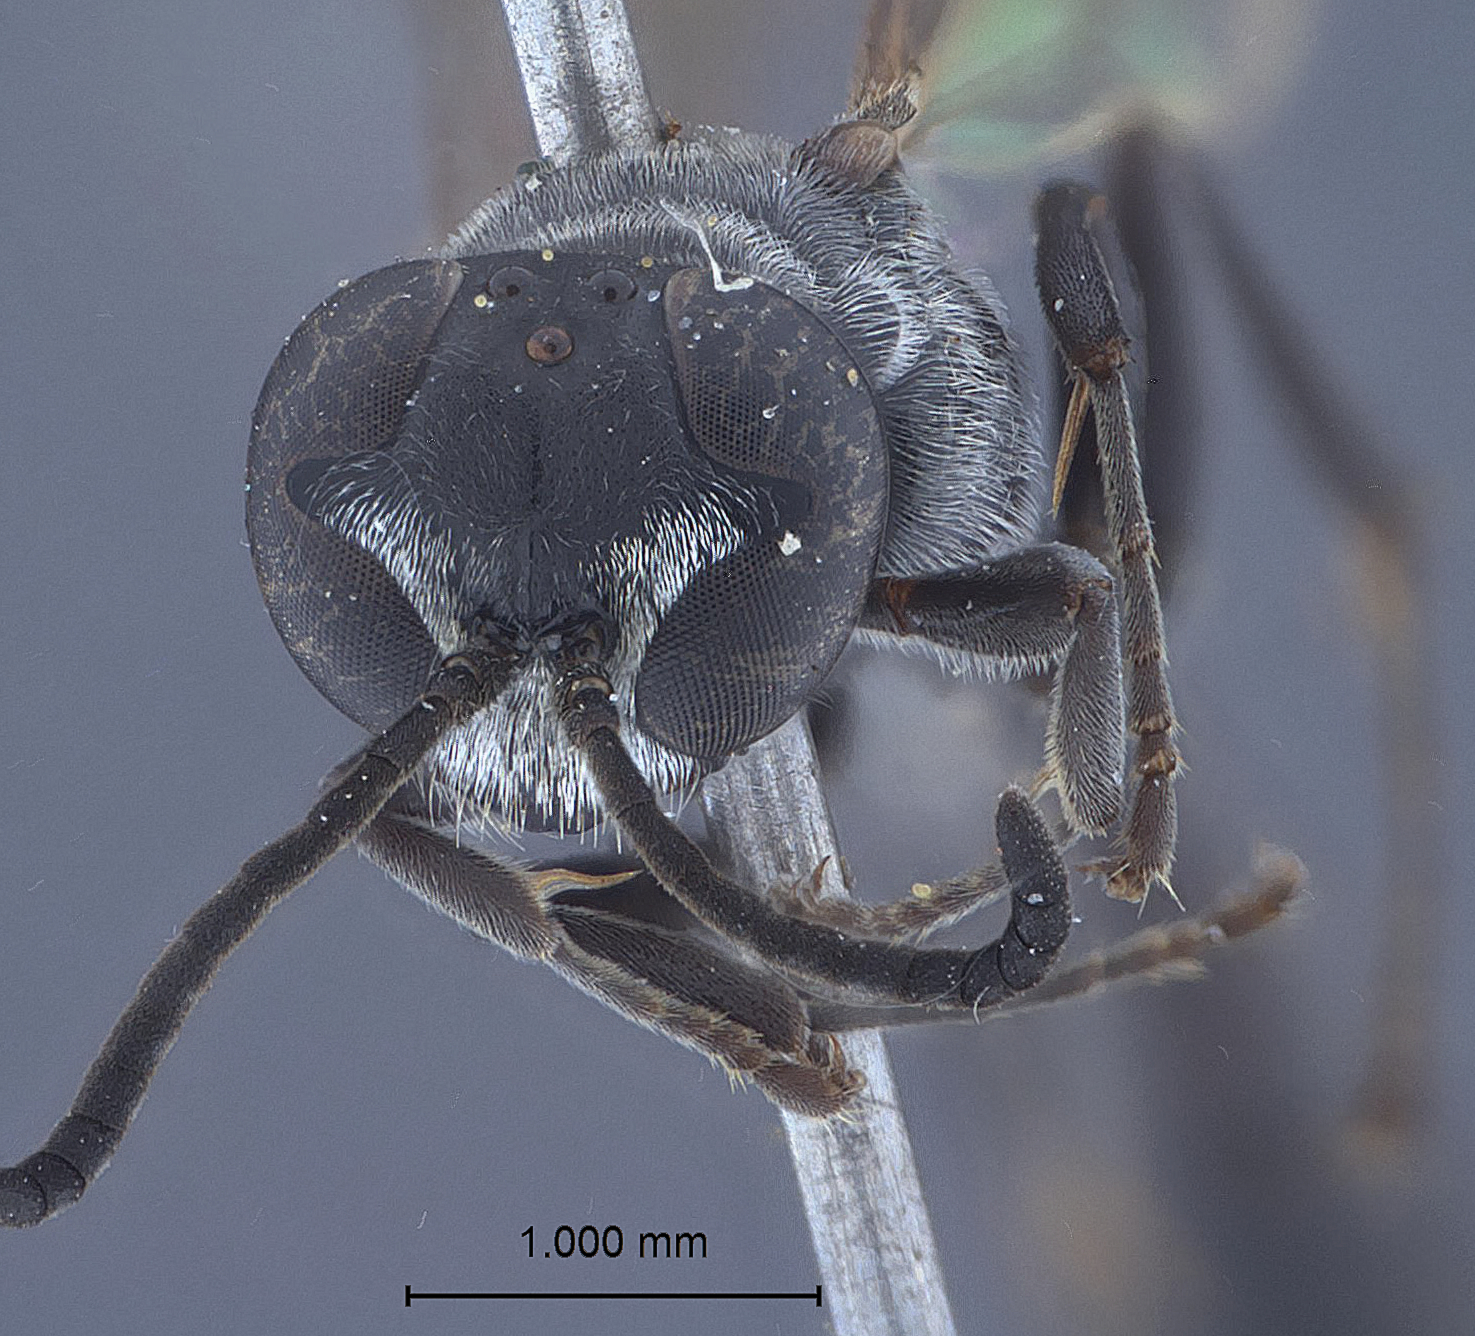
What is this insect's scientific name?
Trypoxylon fronticorne
